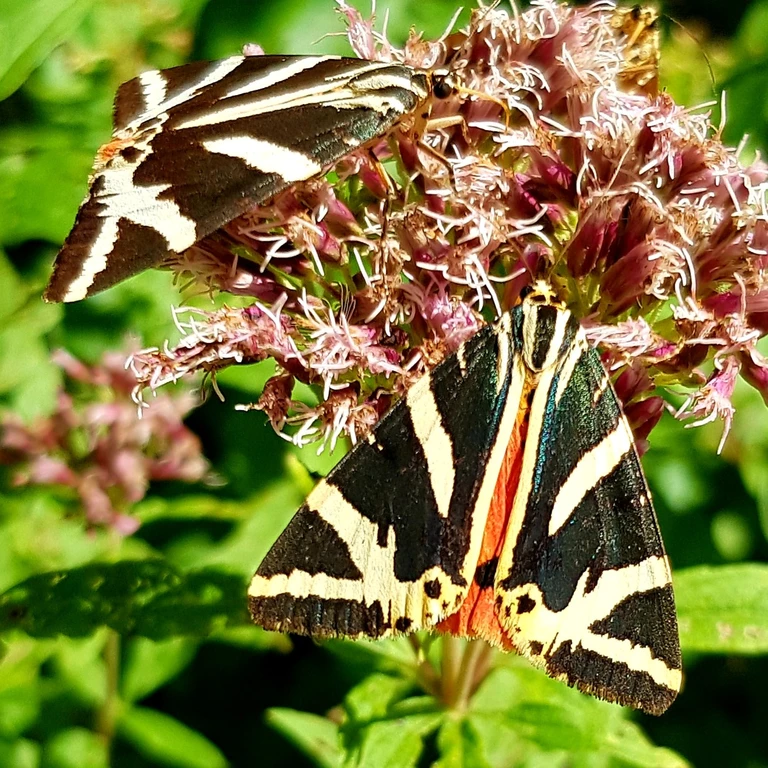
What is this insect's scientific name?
Euplagia quadripunctaria
